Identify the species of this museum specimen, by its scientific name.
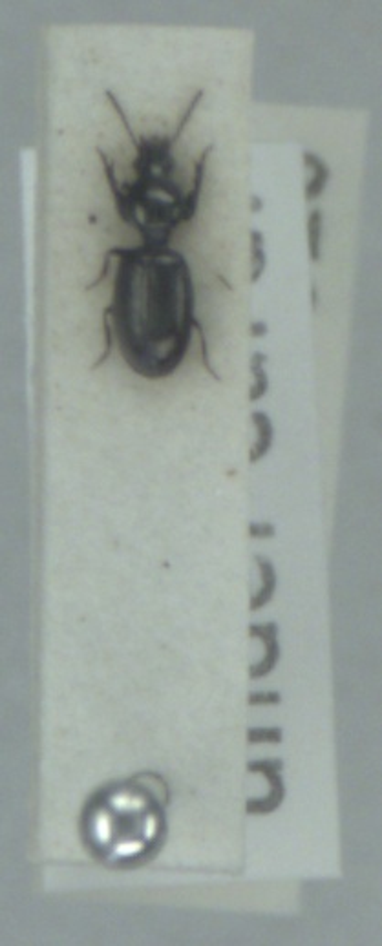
Dyschirius tristis
